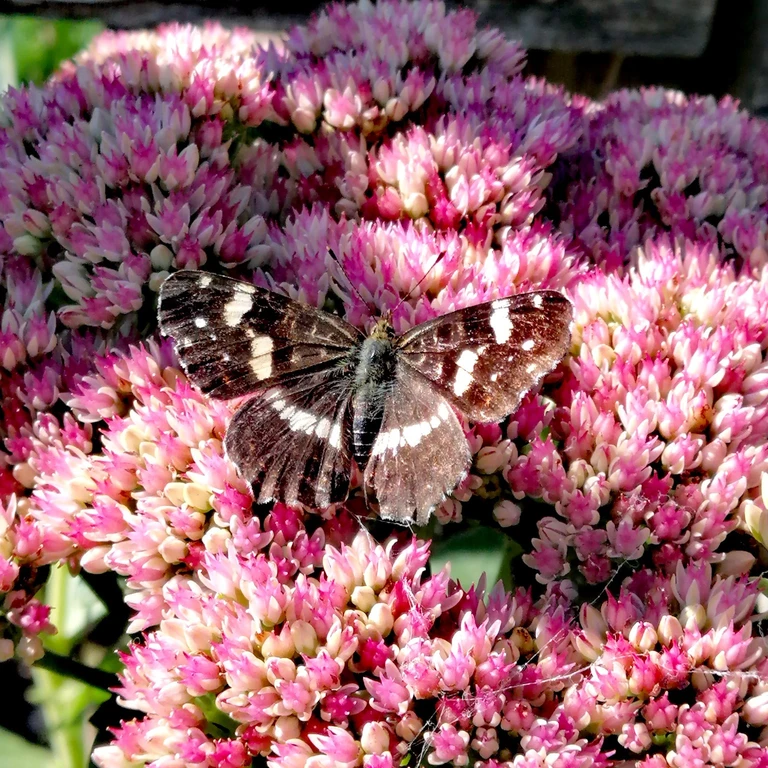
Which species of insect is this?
Araschnia levana
